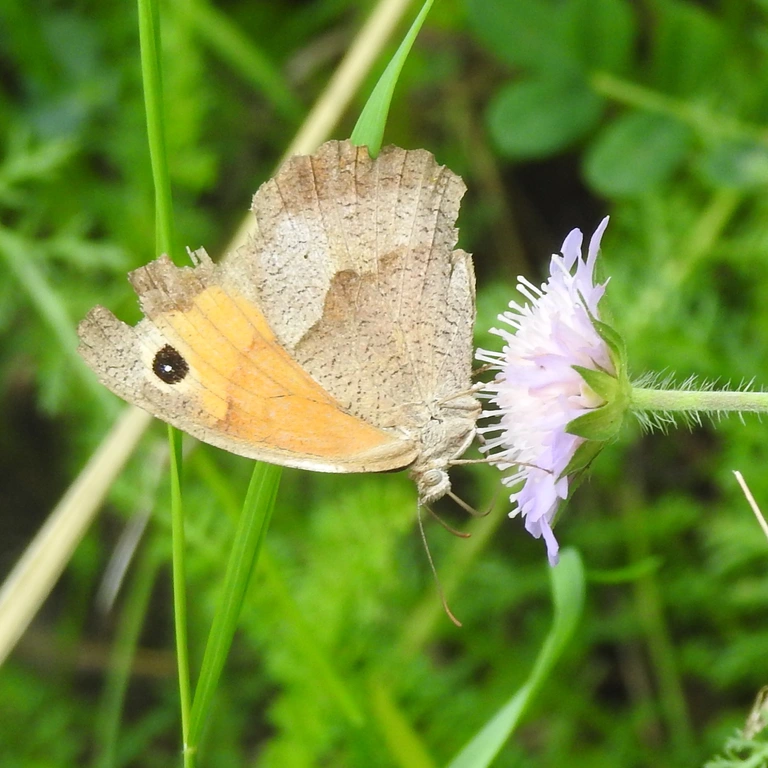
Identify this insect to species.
Maniola jurtina
